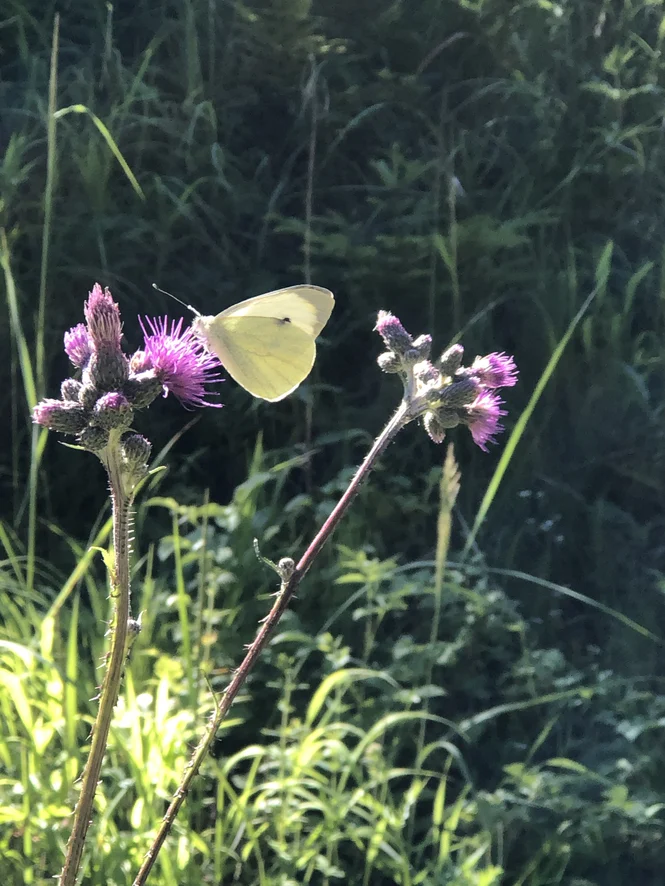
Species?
Pieris brassicae
